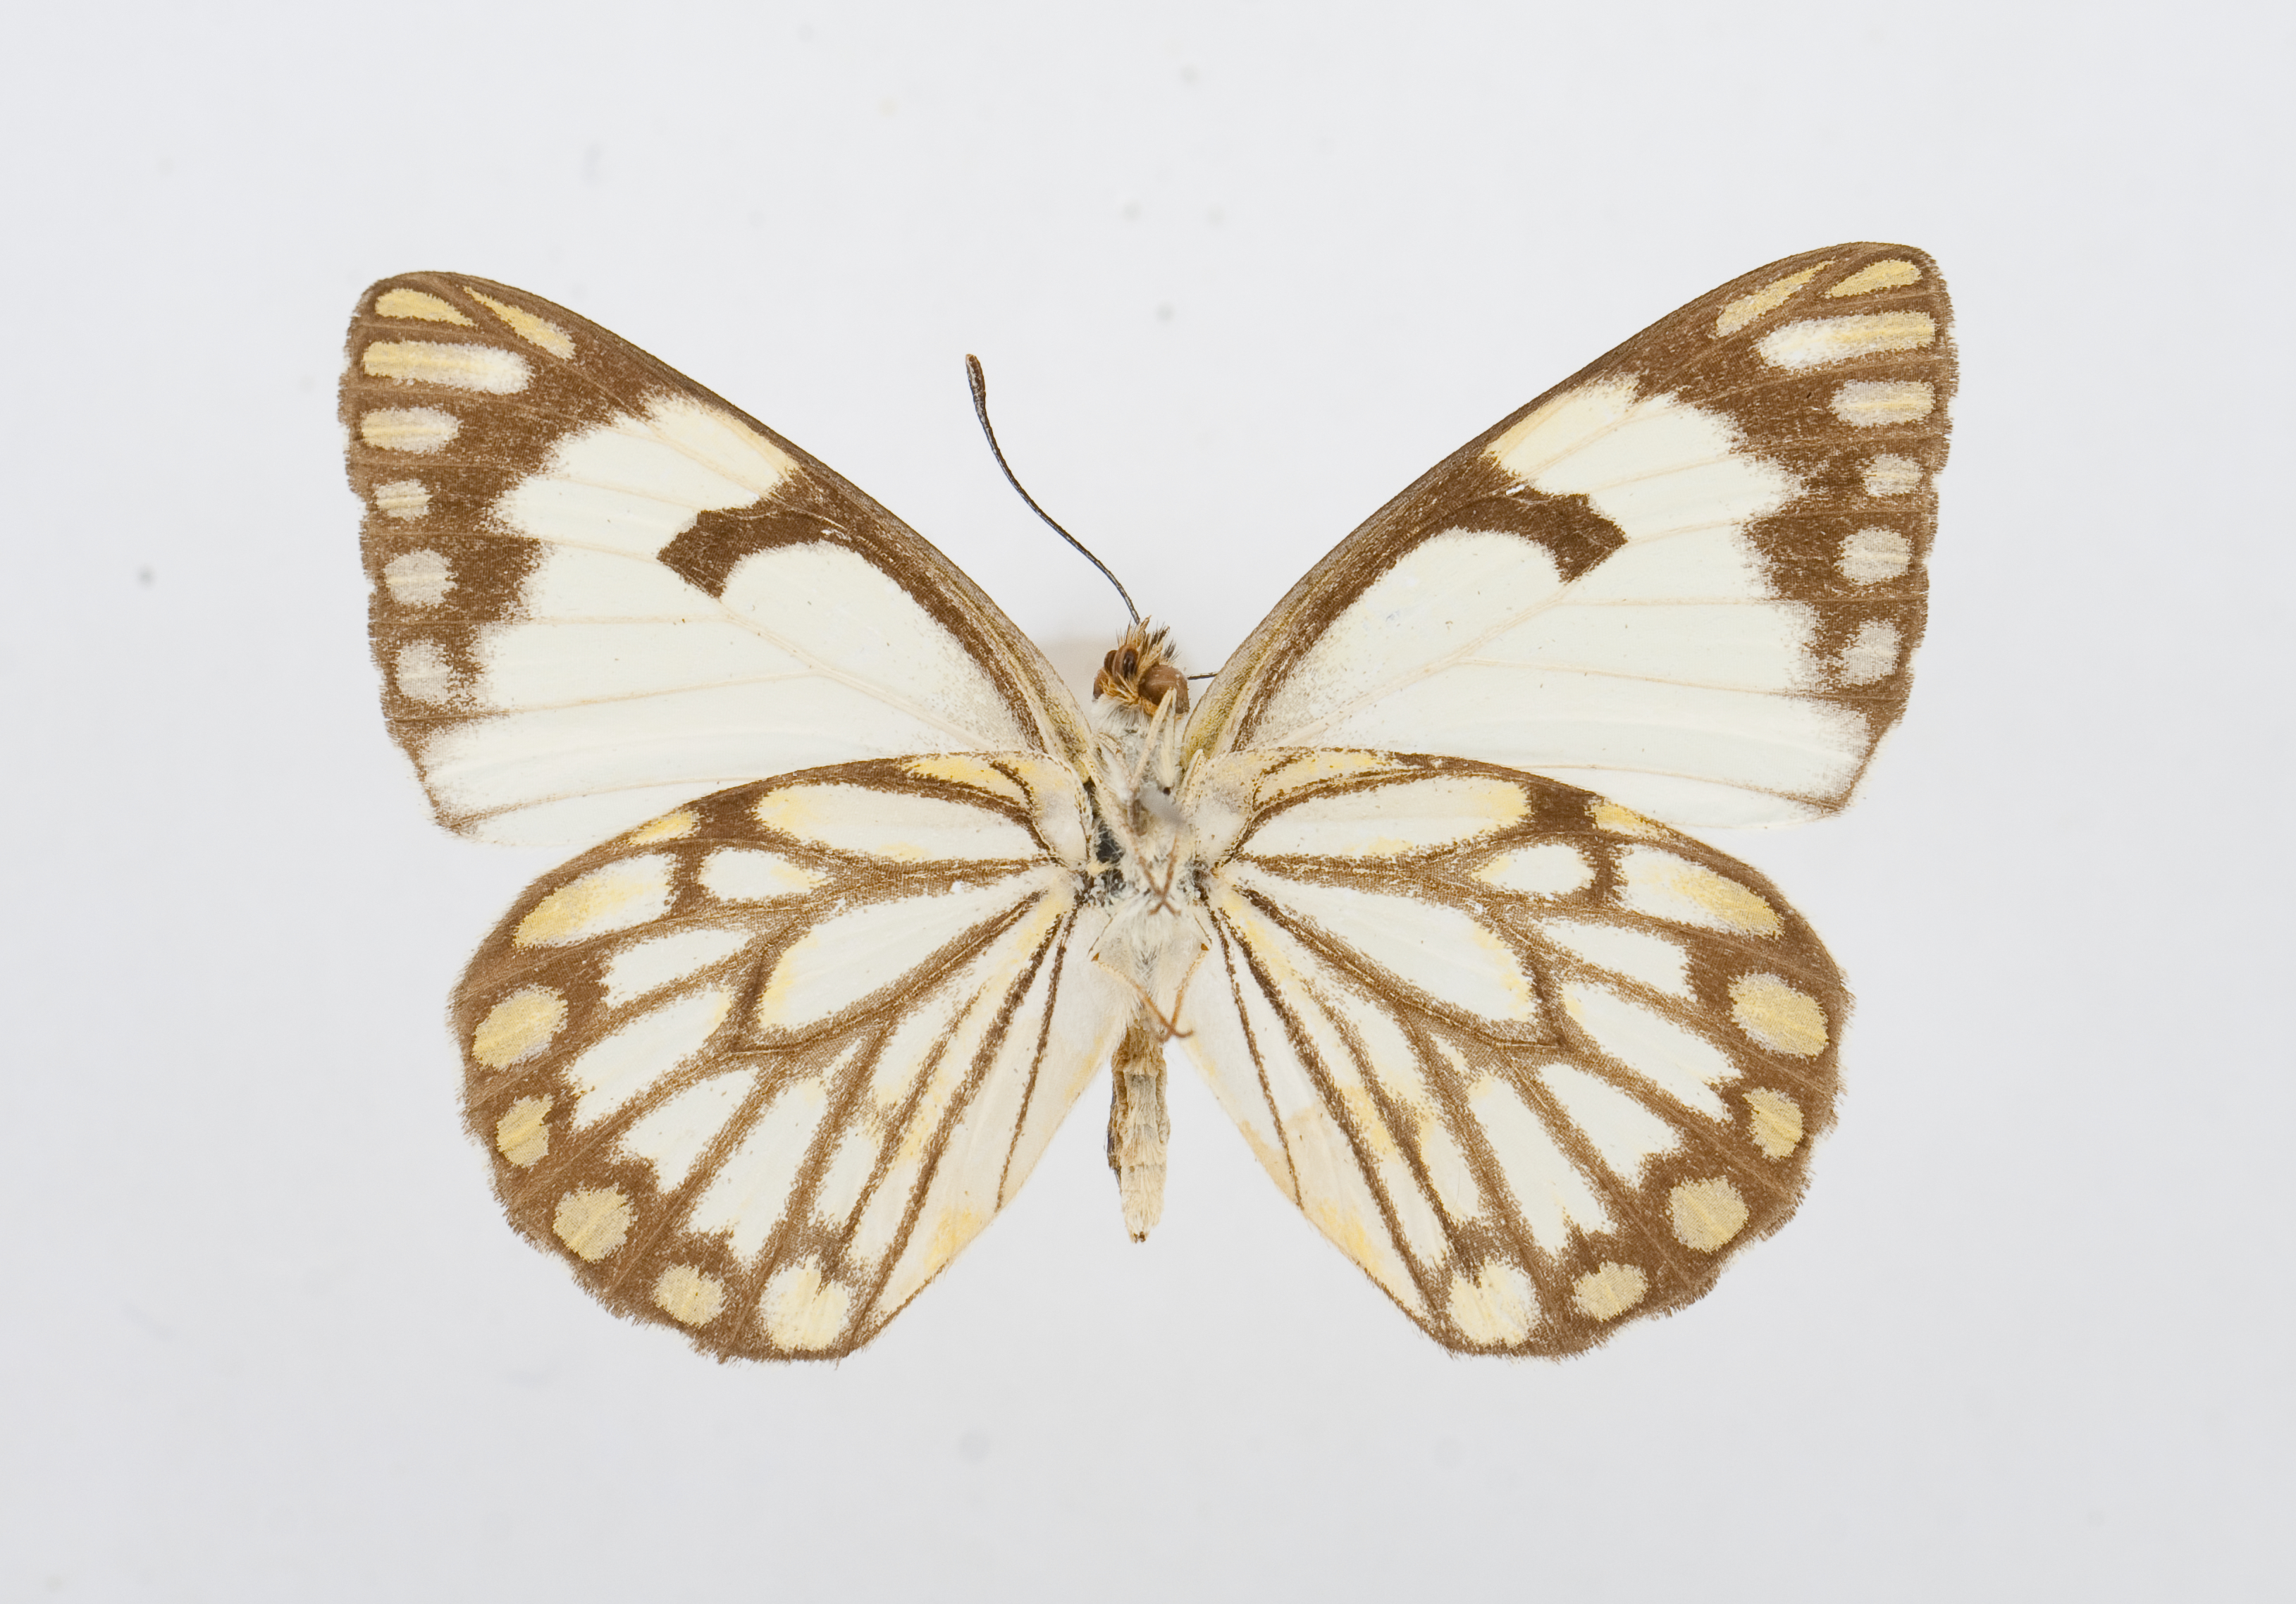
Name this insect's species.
Belenois aurota
